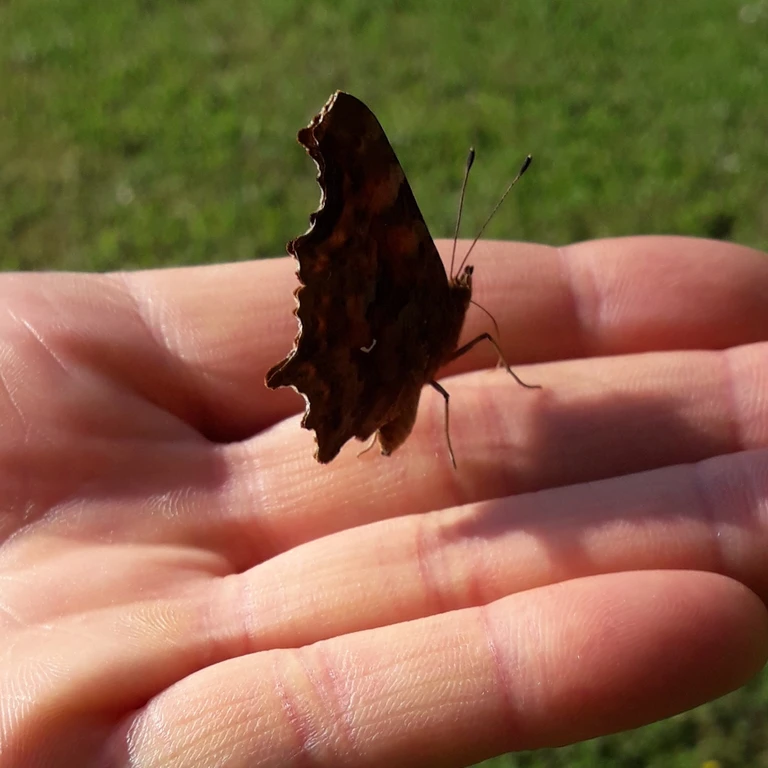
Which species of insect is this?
Polygonia c-album
